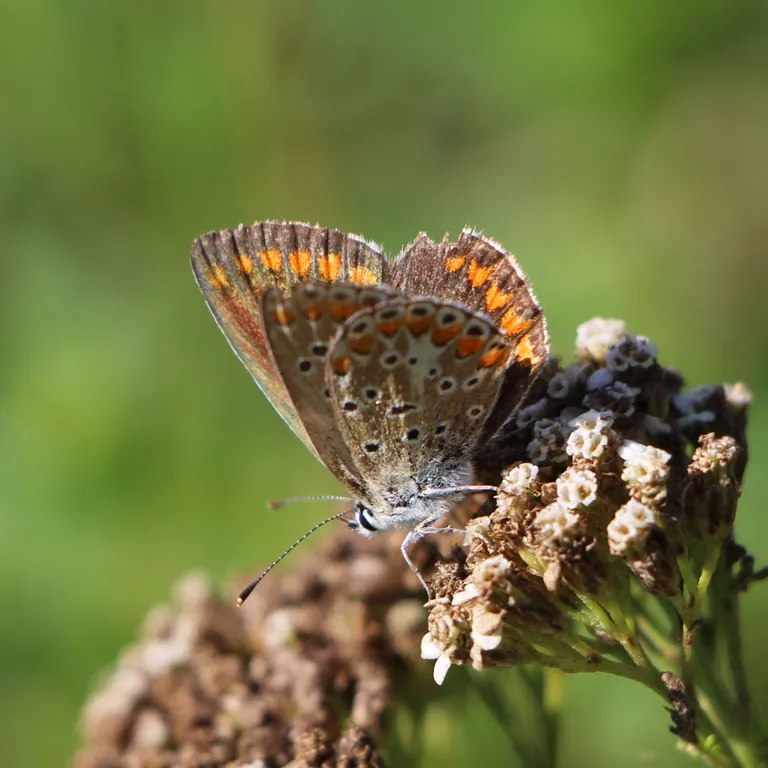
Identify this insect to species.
Aricia agestis/artaxerxes
